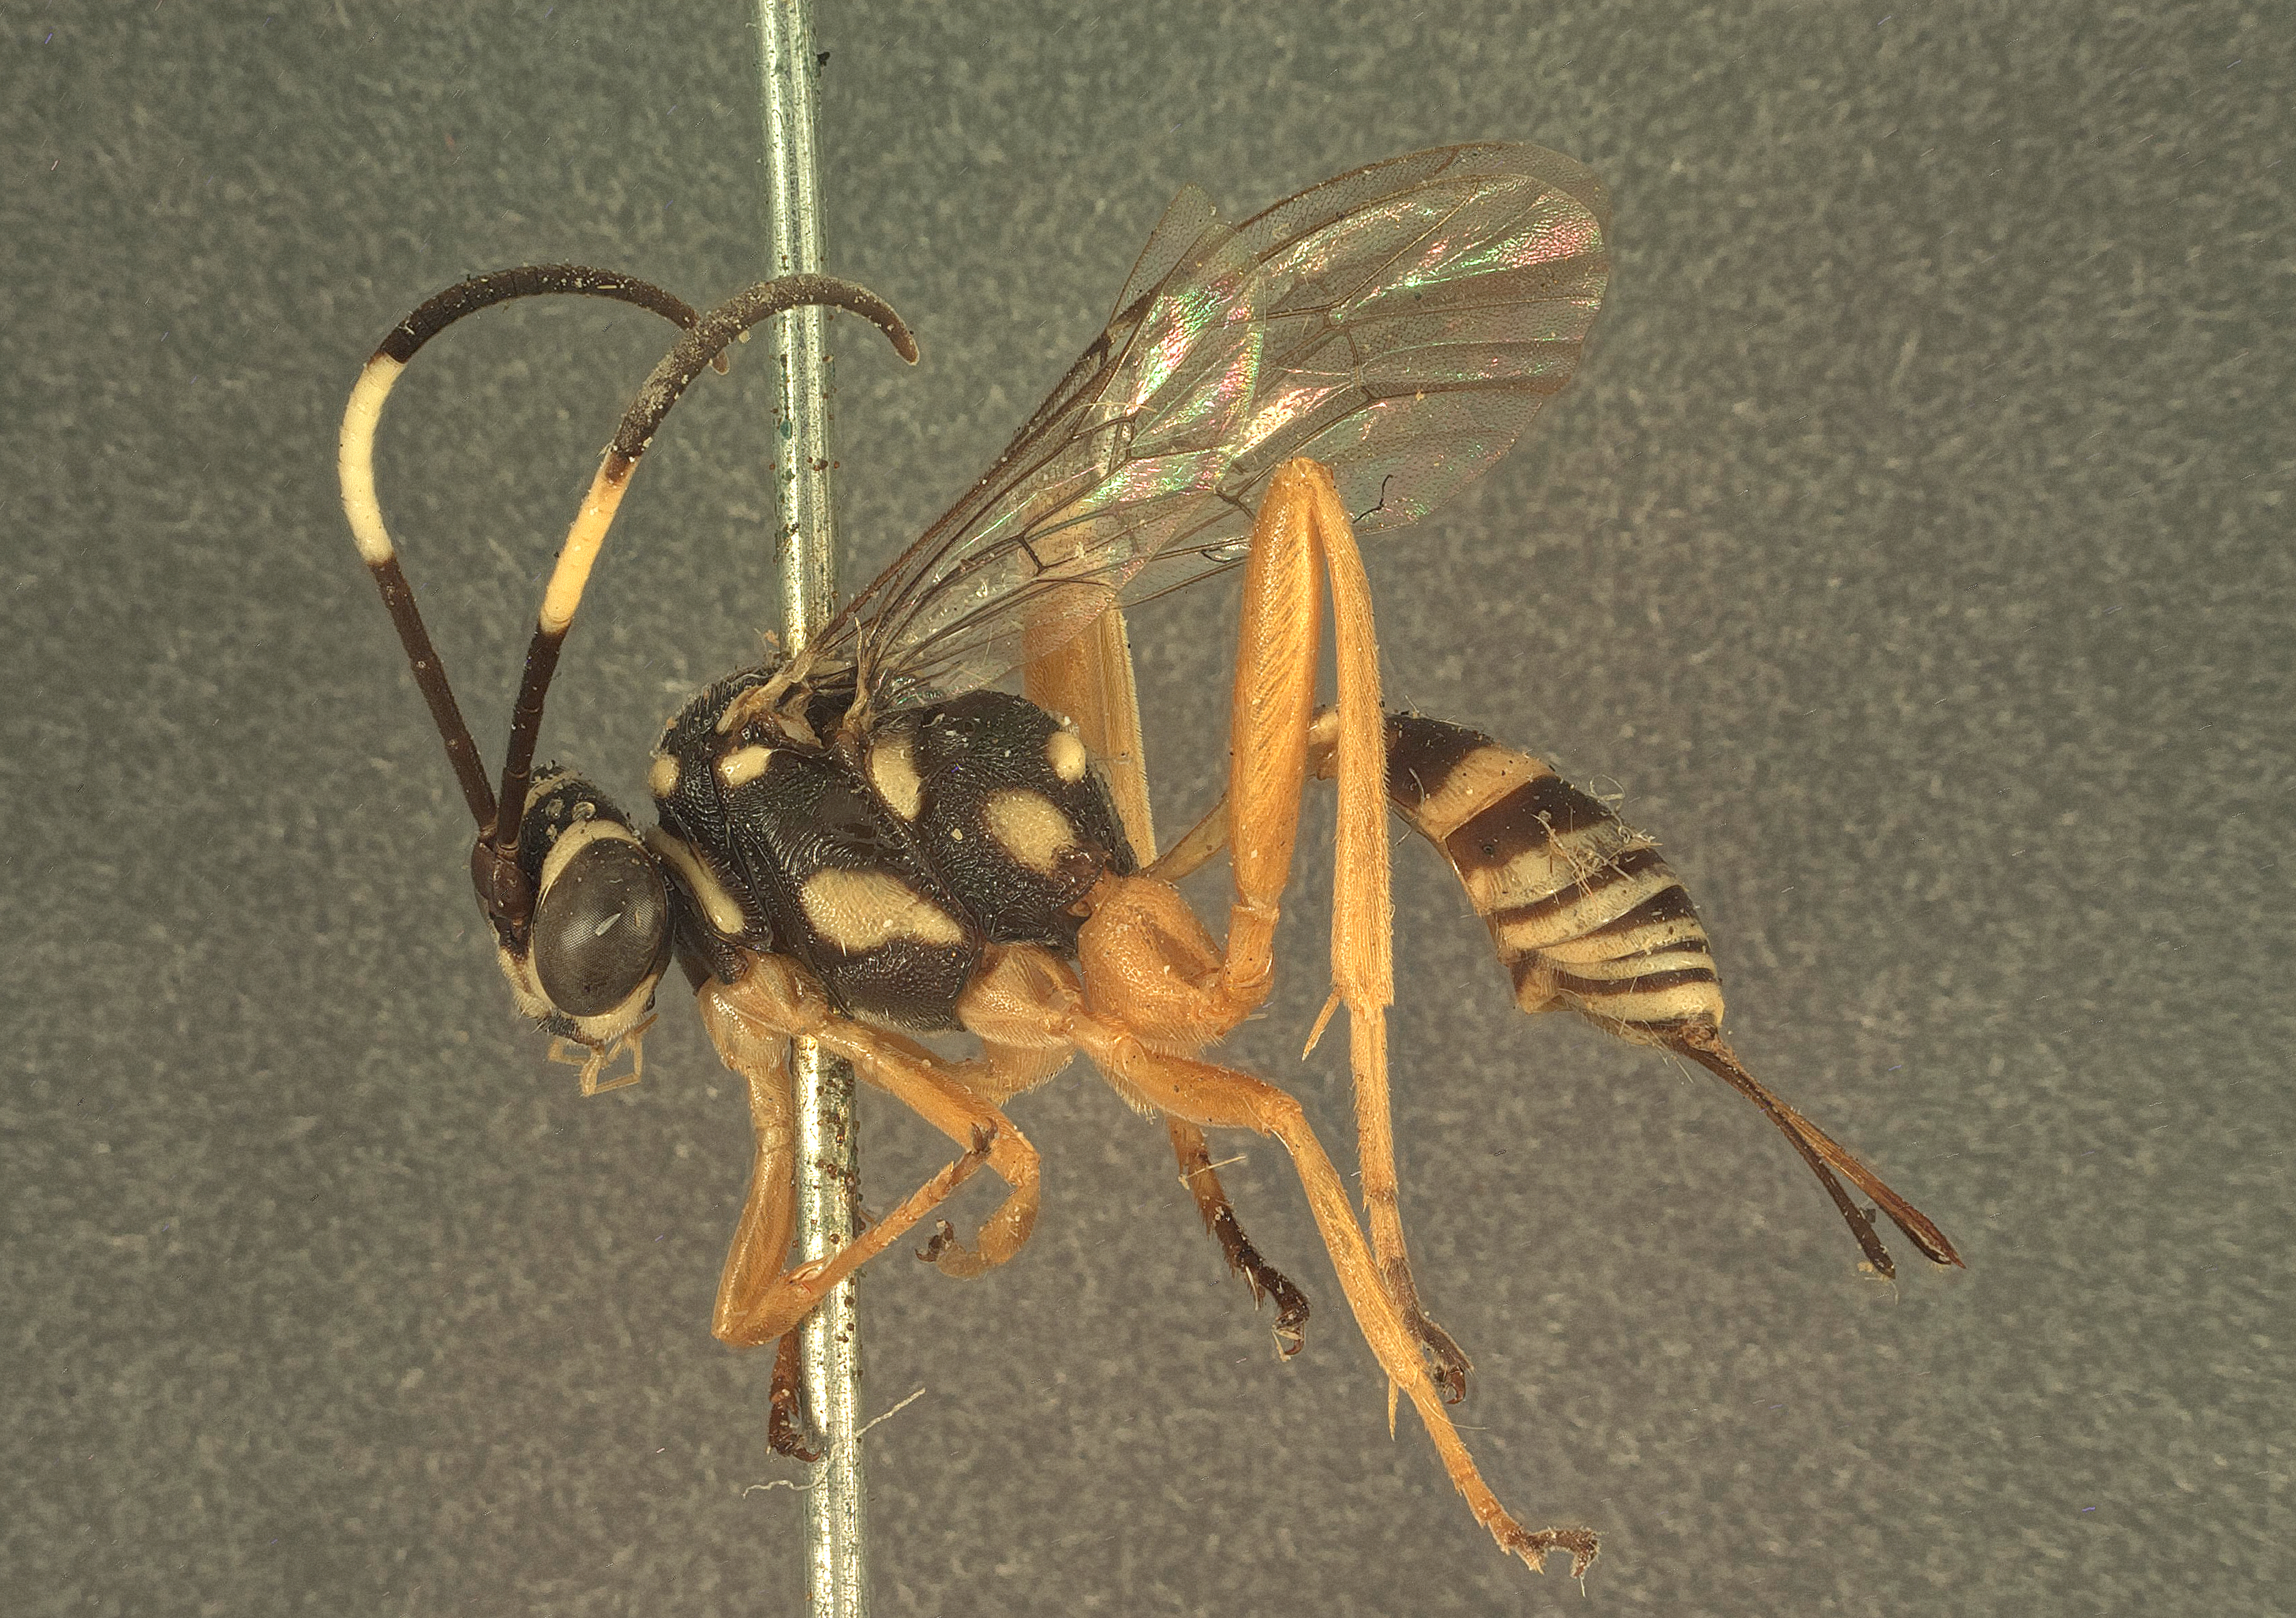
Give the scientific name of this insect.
Crypturus dyari
